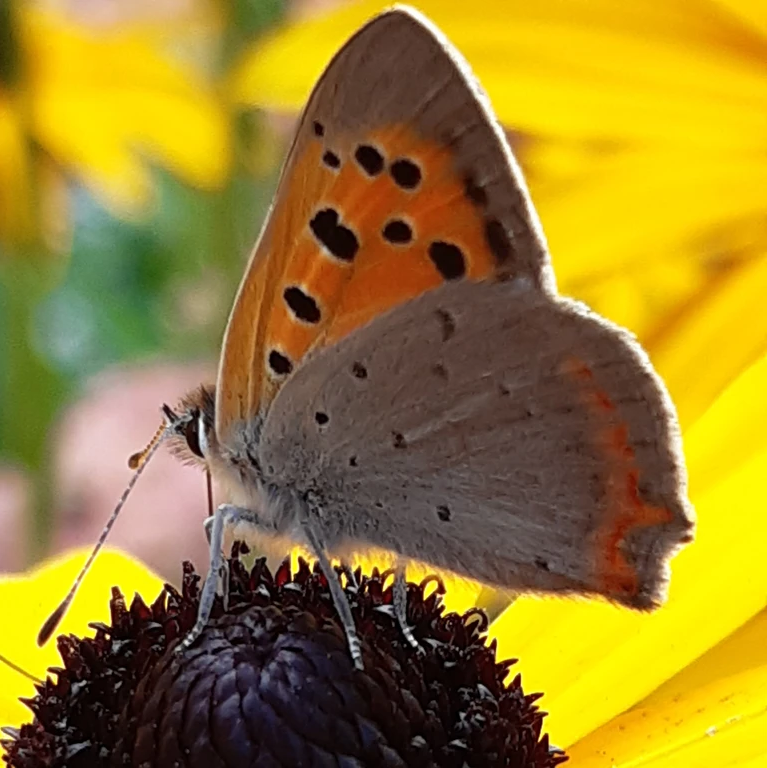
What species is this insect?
Lycaena phlaeas
